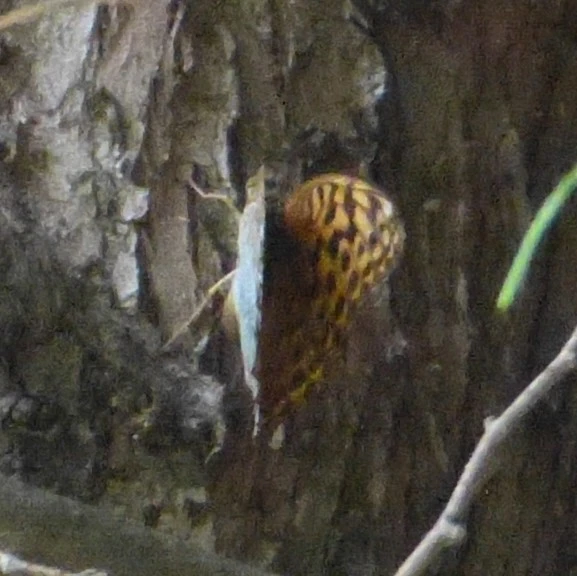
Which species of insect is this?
Argynnis paphia
